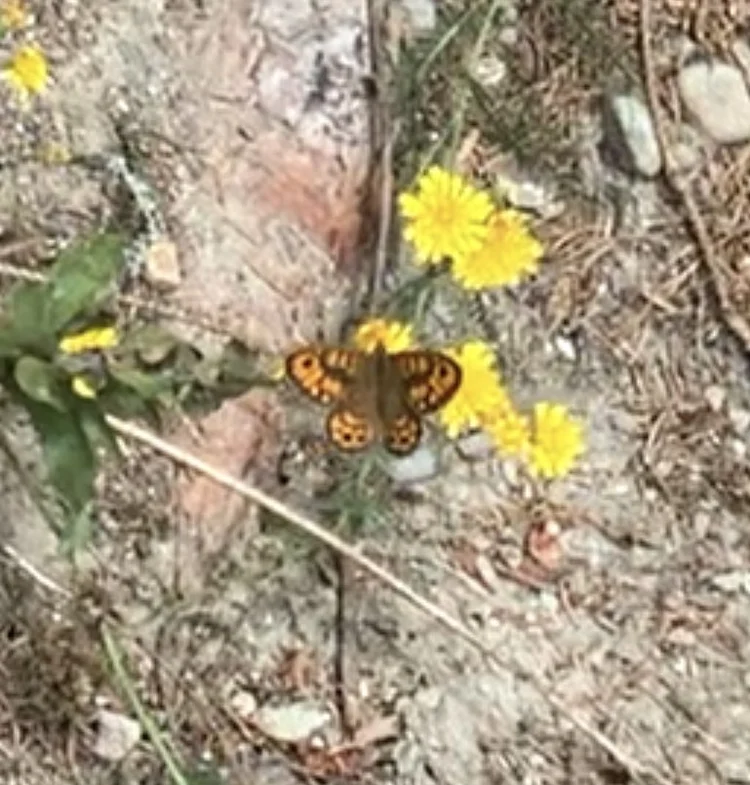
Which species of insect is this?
Lasiommata megera (also Pararge megera)
